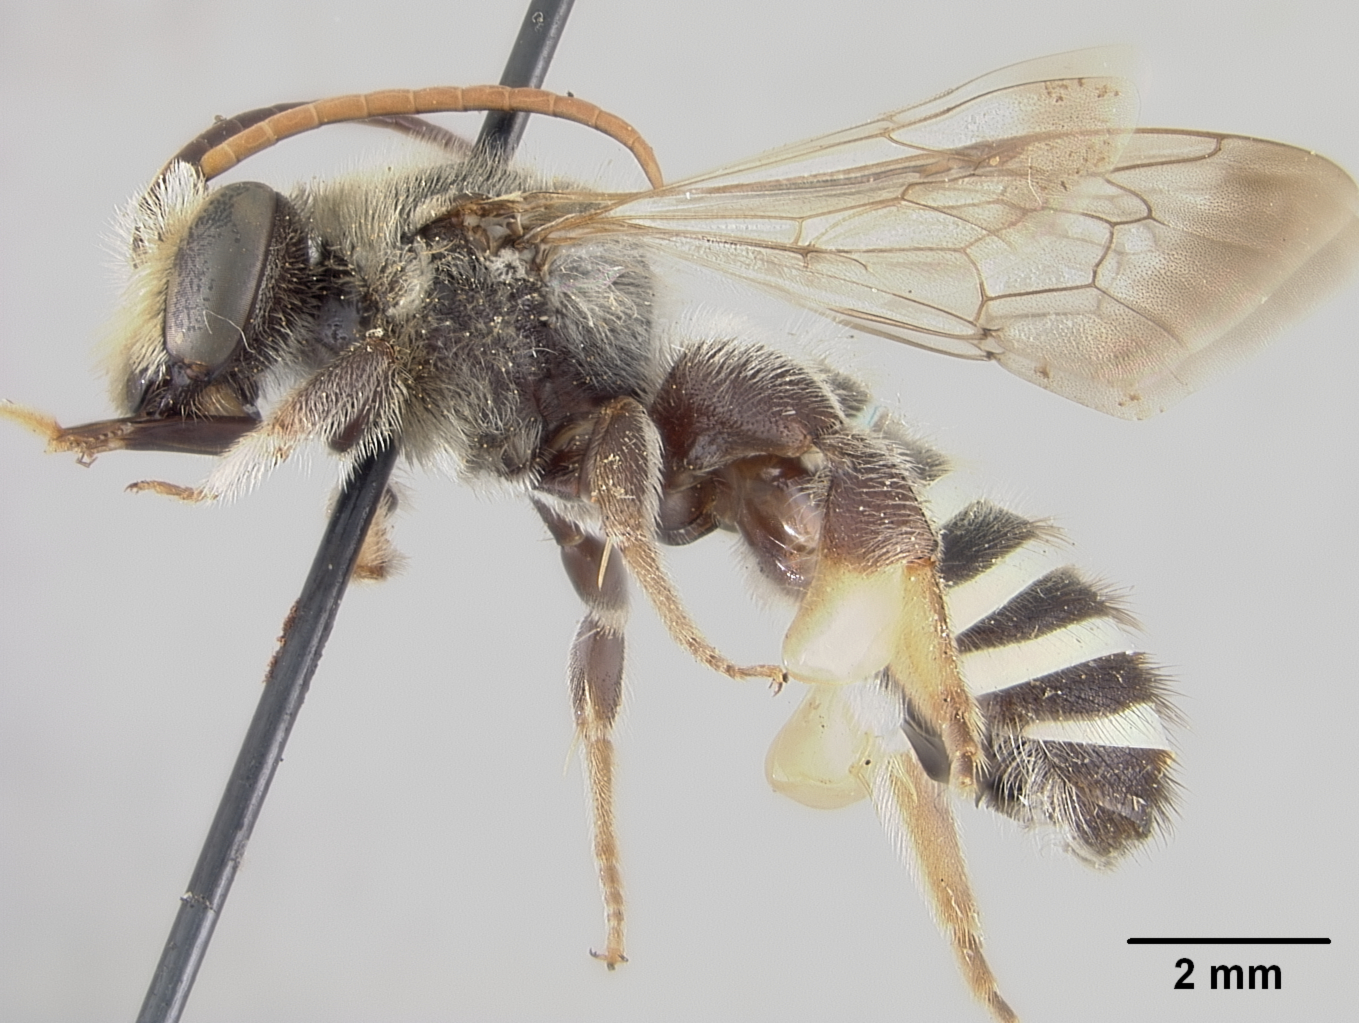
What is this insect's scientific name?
Nomia californica
